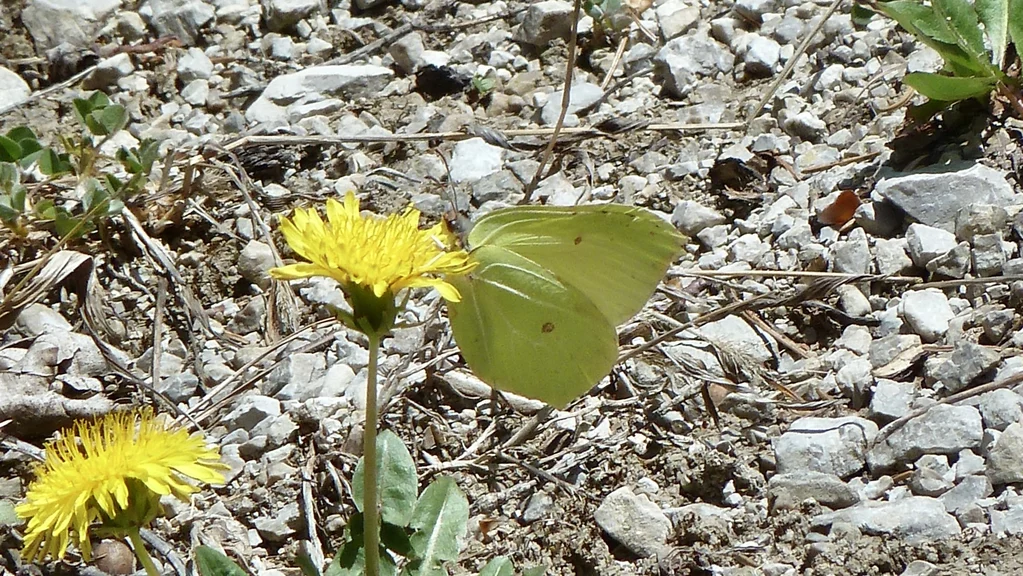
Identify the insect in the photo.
Gonepteryx rhamni
